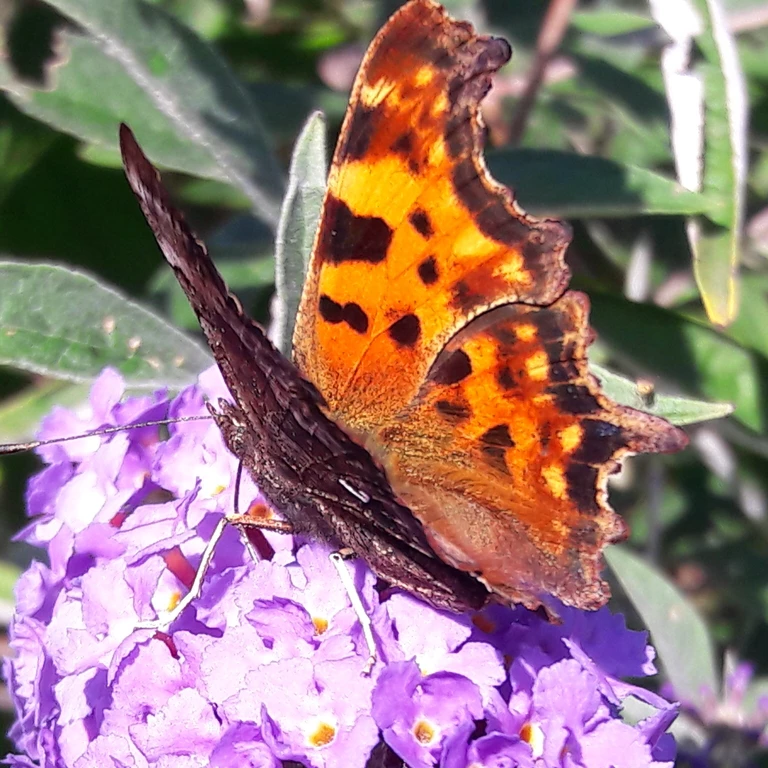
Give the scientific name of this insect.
Polygonia c-album
